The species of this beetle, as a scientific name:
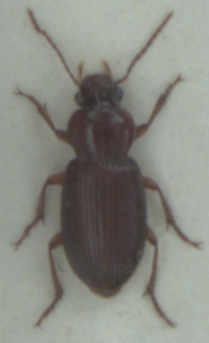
Ophonus cordatus
